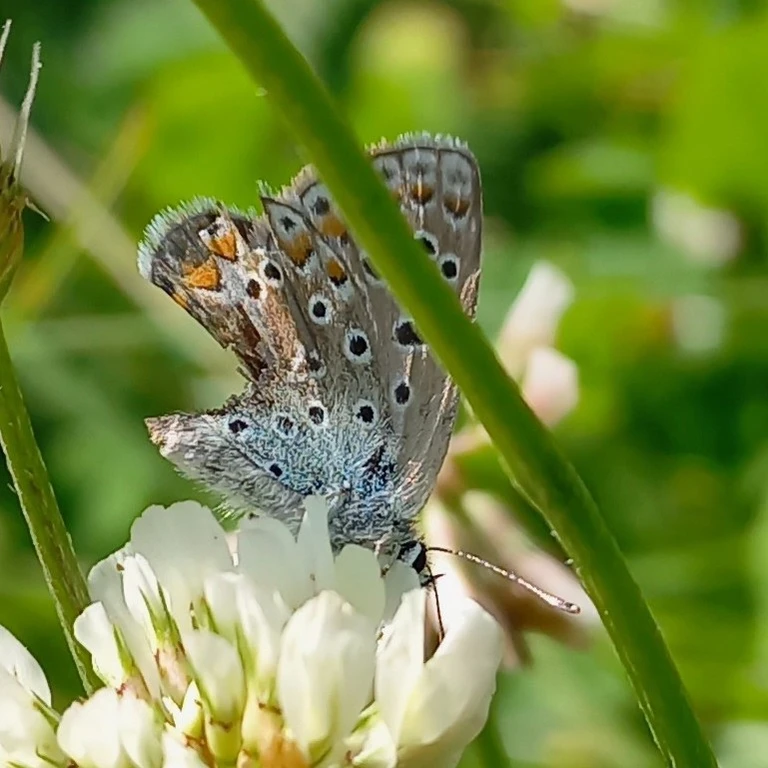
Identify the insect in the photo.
Polyommatus icarus
